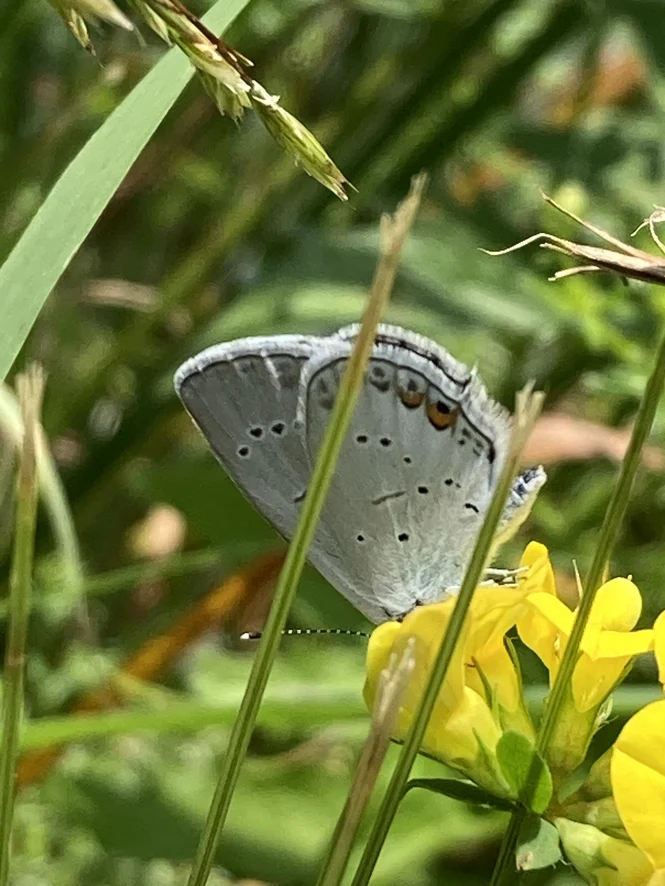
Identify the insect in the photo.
Cupido argiades (also Elkalyce argiades)
